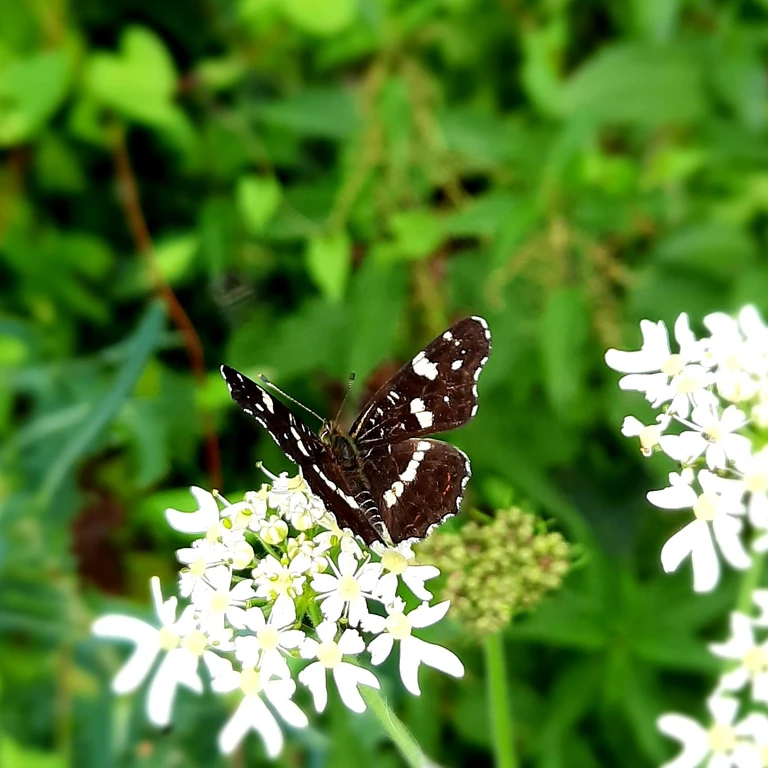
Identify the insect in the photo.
Araschnia levana
